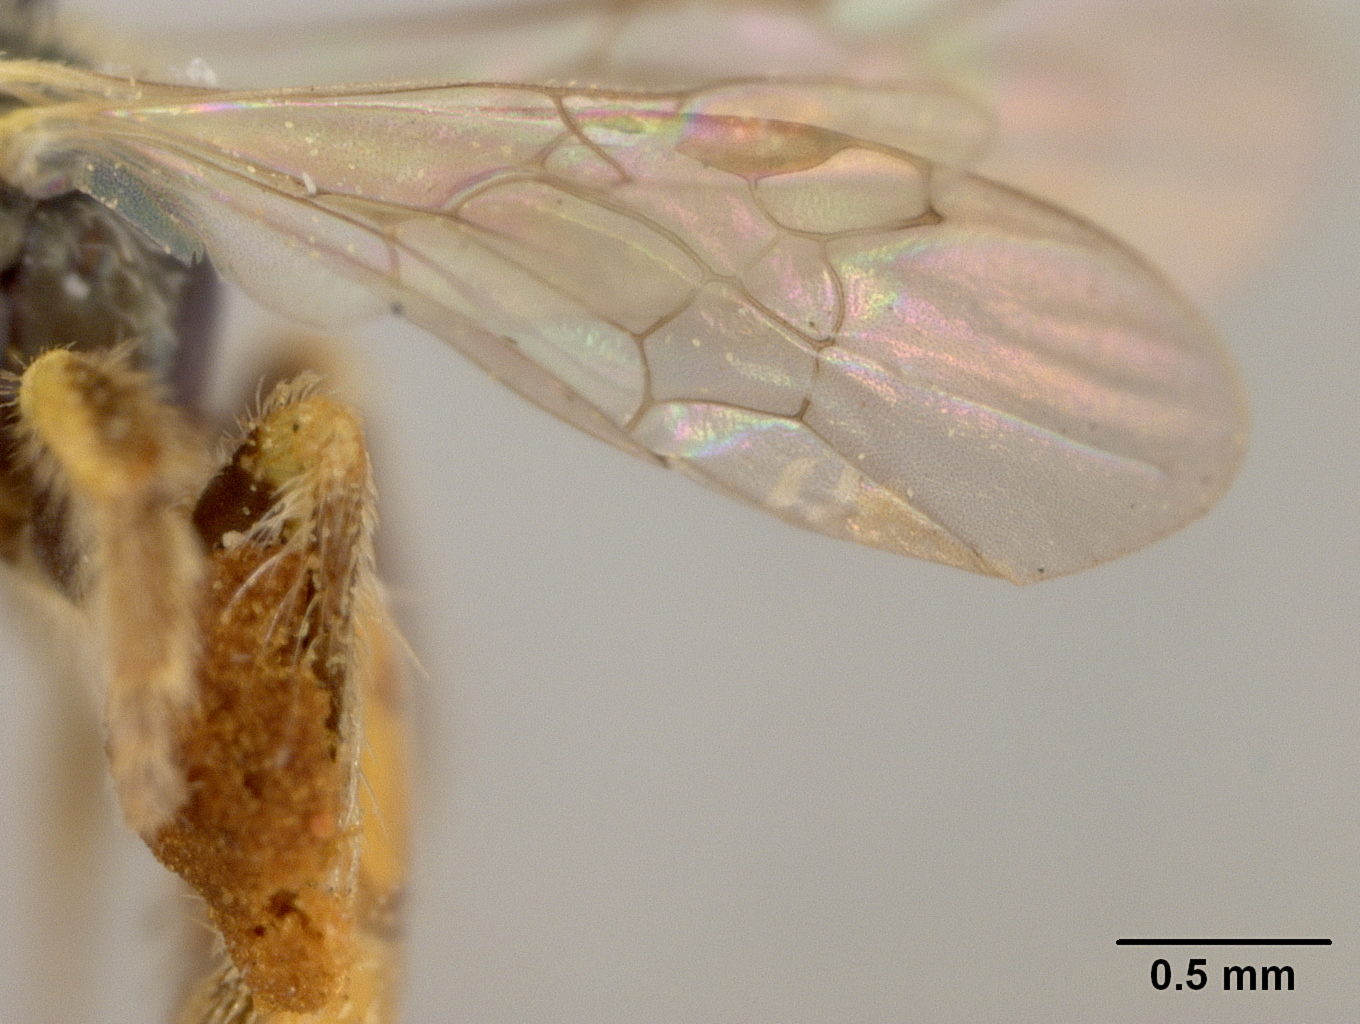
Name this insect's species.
Perdita polygonellae
